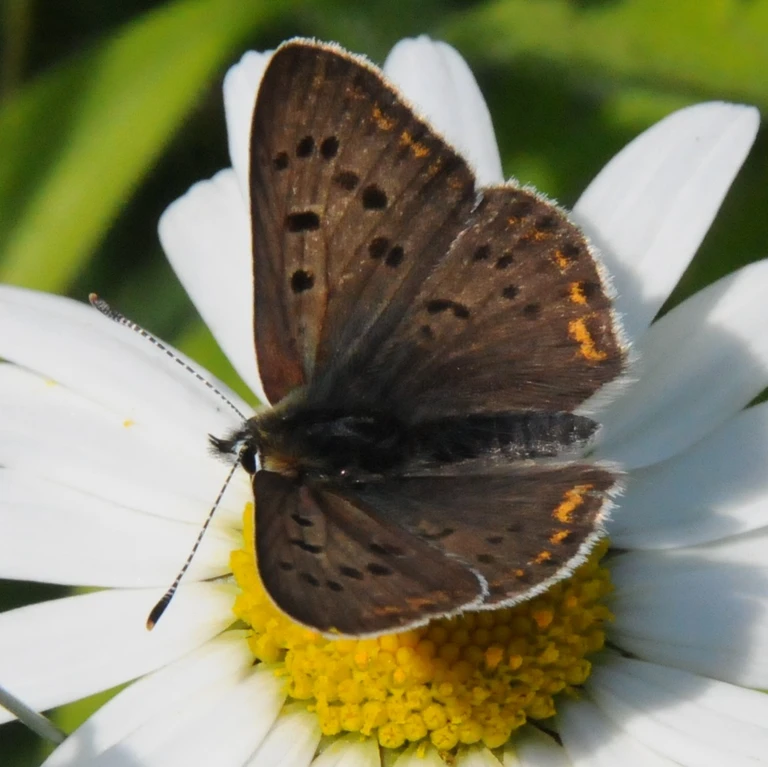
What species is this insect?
Lycaena tityrus (also Loweia tityrus)
